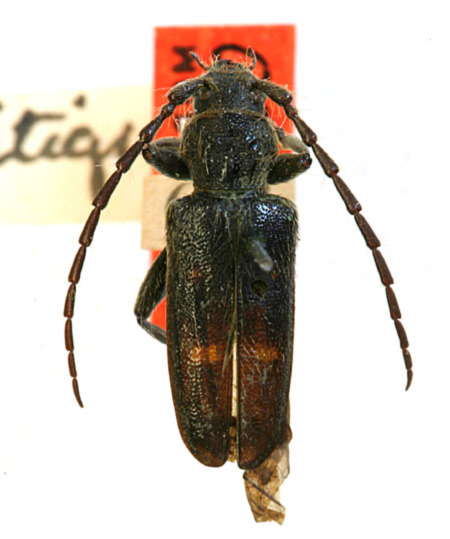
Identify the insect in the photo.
Anocomis litigiosa (also Semanotus litigiosus)
